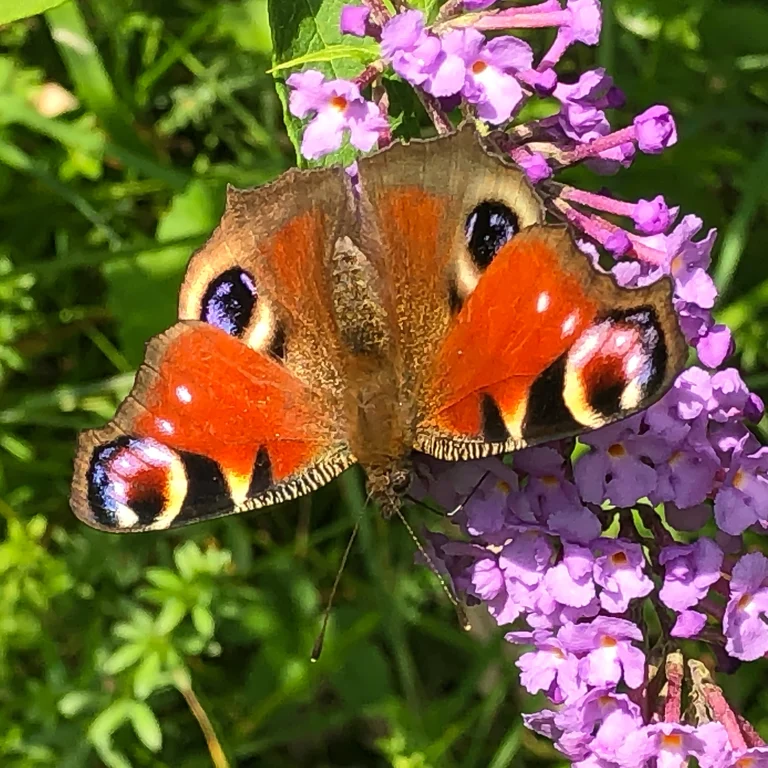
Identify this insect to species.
Aglais io
